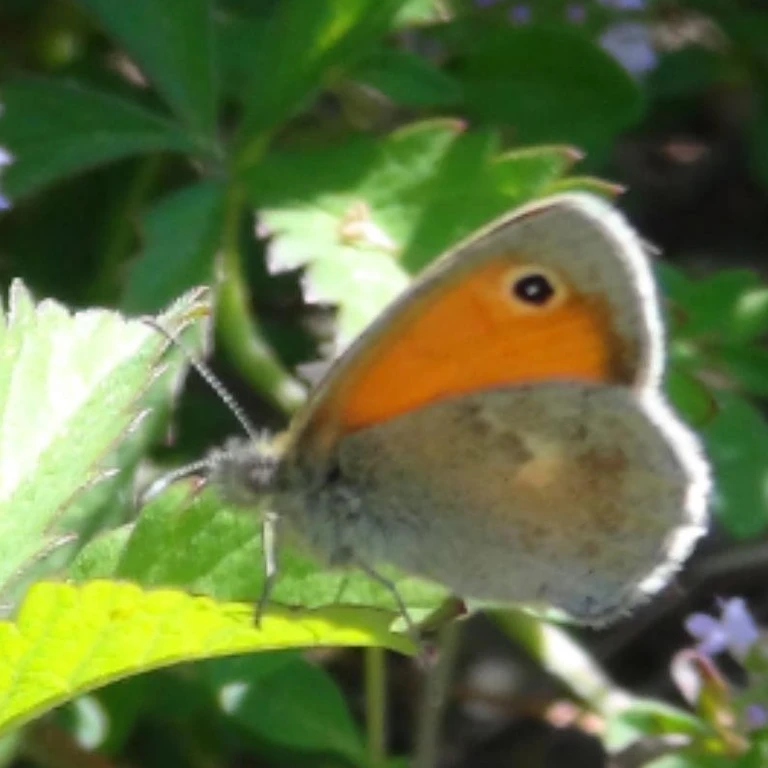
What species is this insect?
Coenonympha pamphilus
